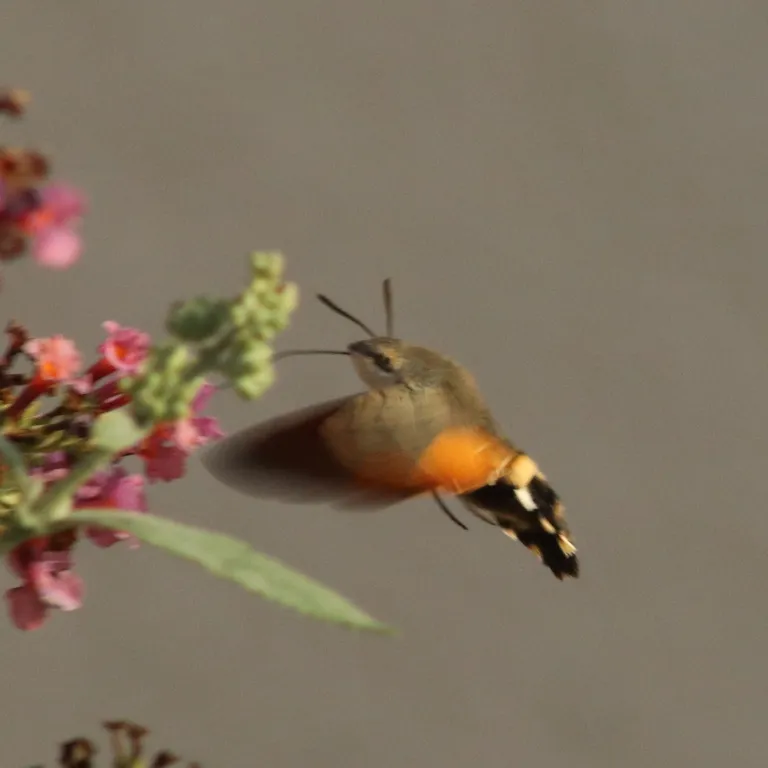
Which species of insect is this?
Macroglossum stellatarum
